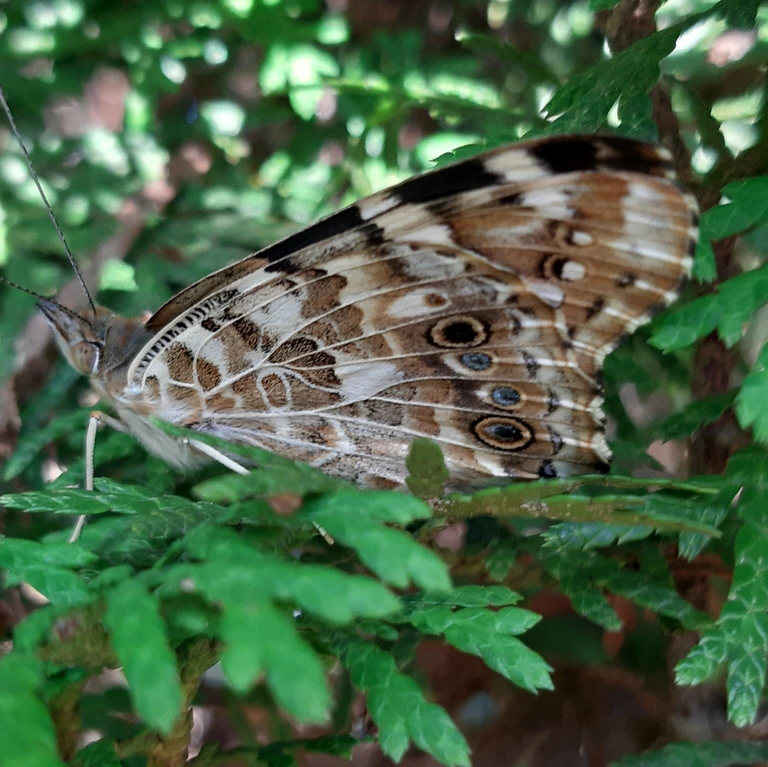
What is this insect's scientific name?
Vanessa cardui
